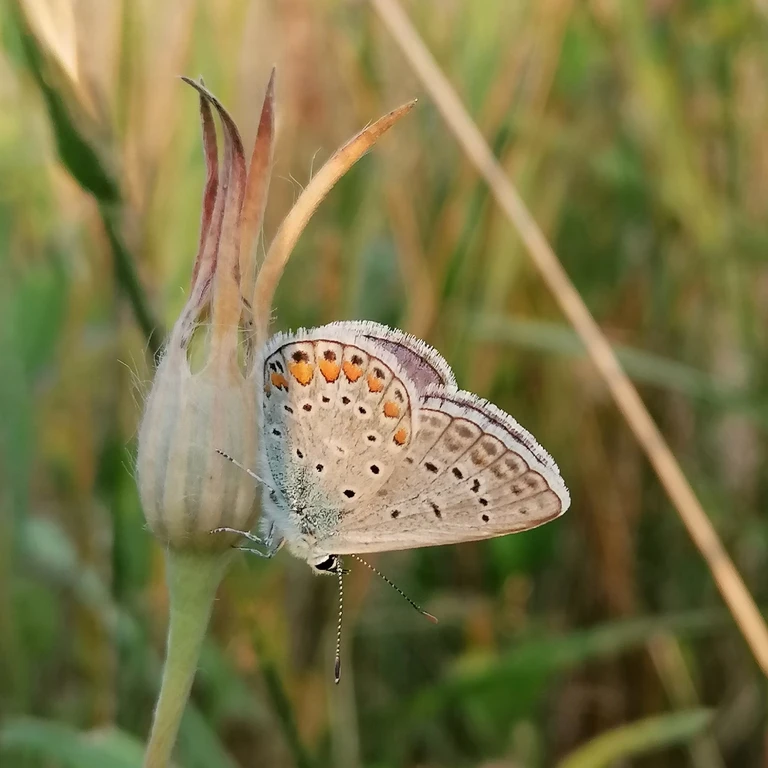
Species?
Polyommatus icarus
